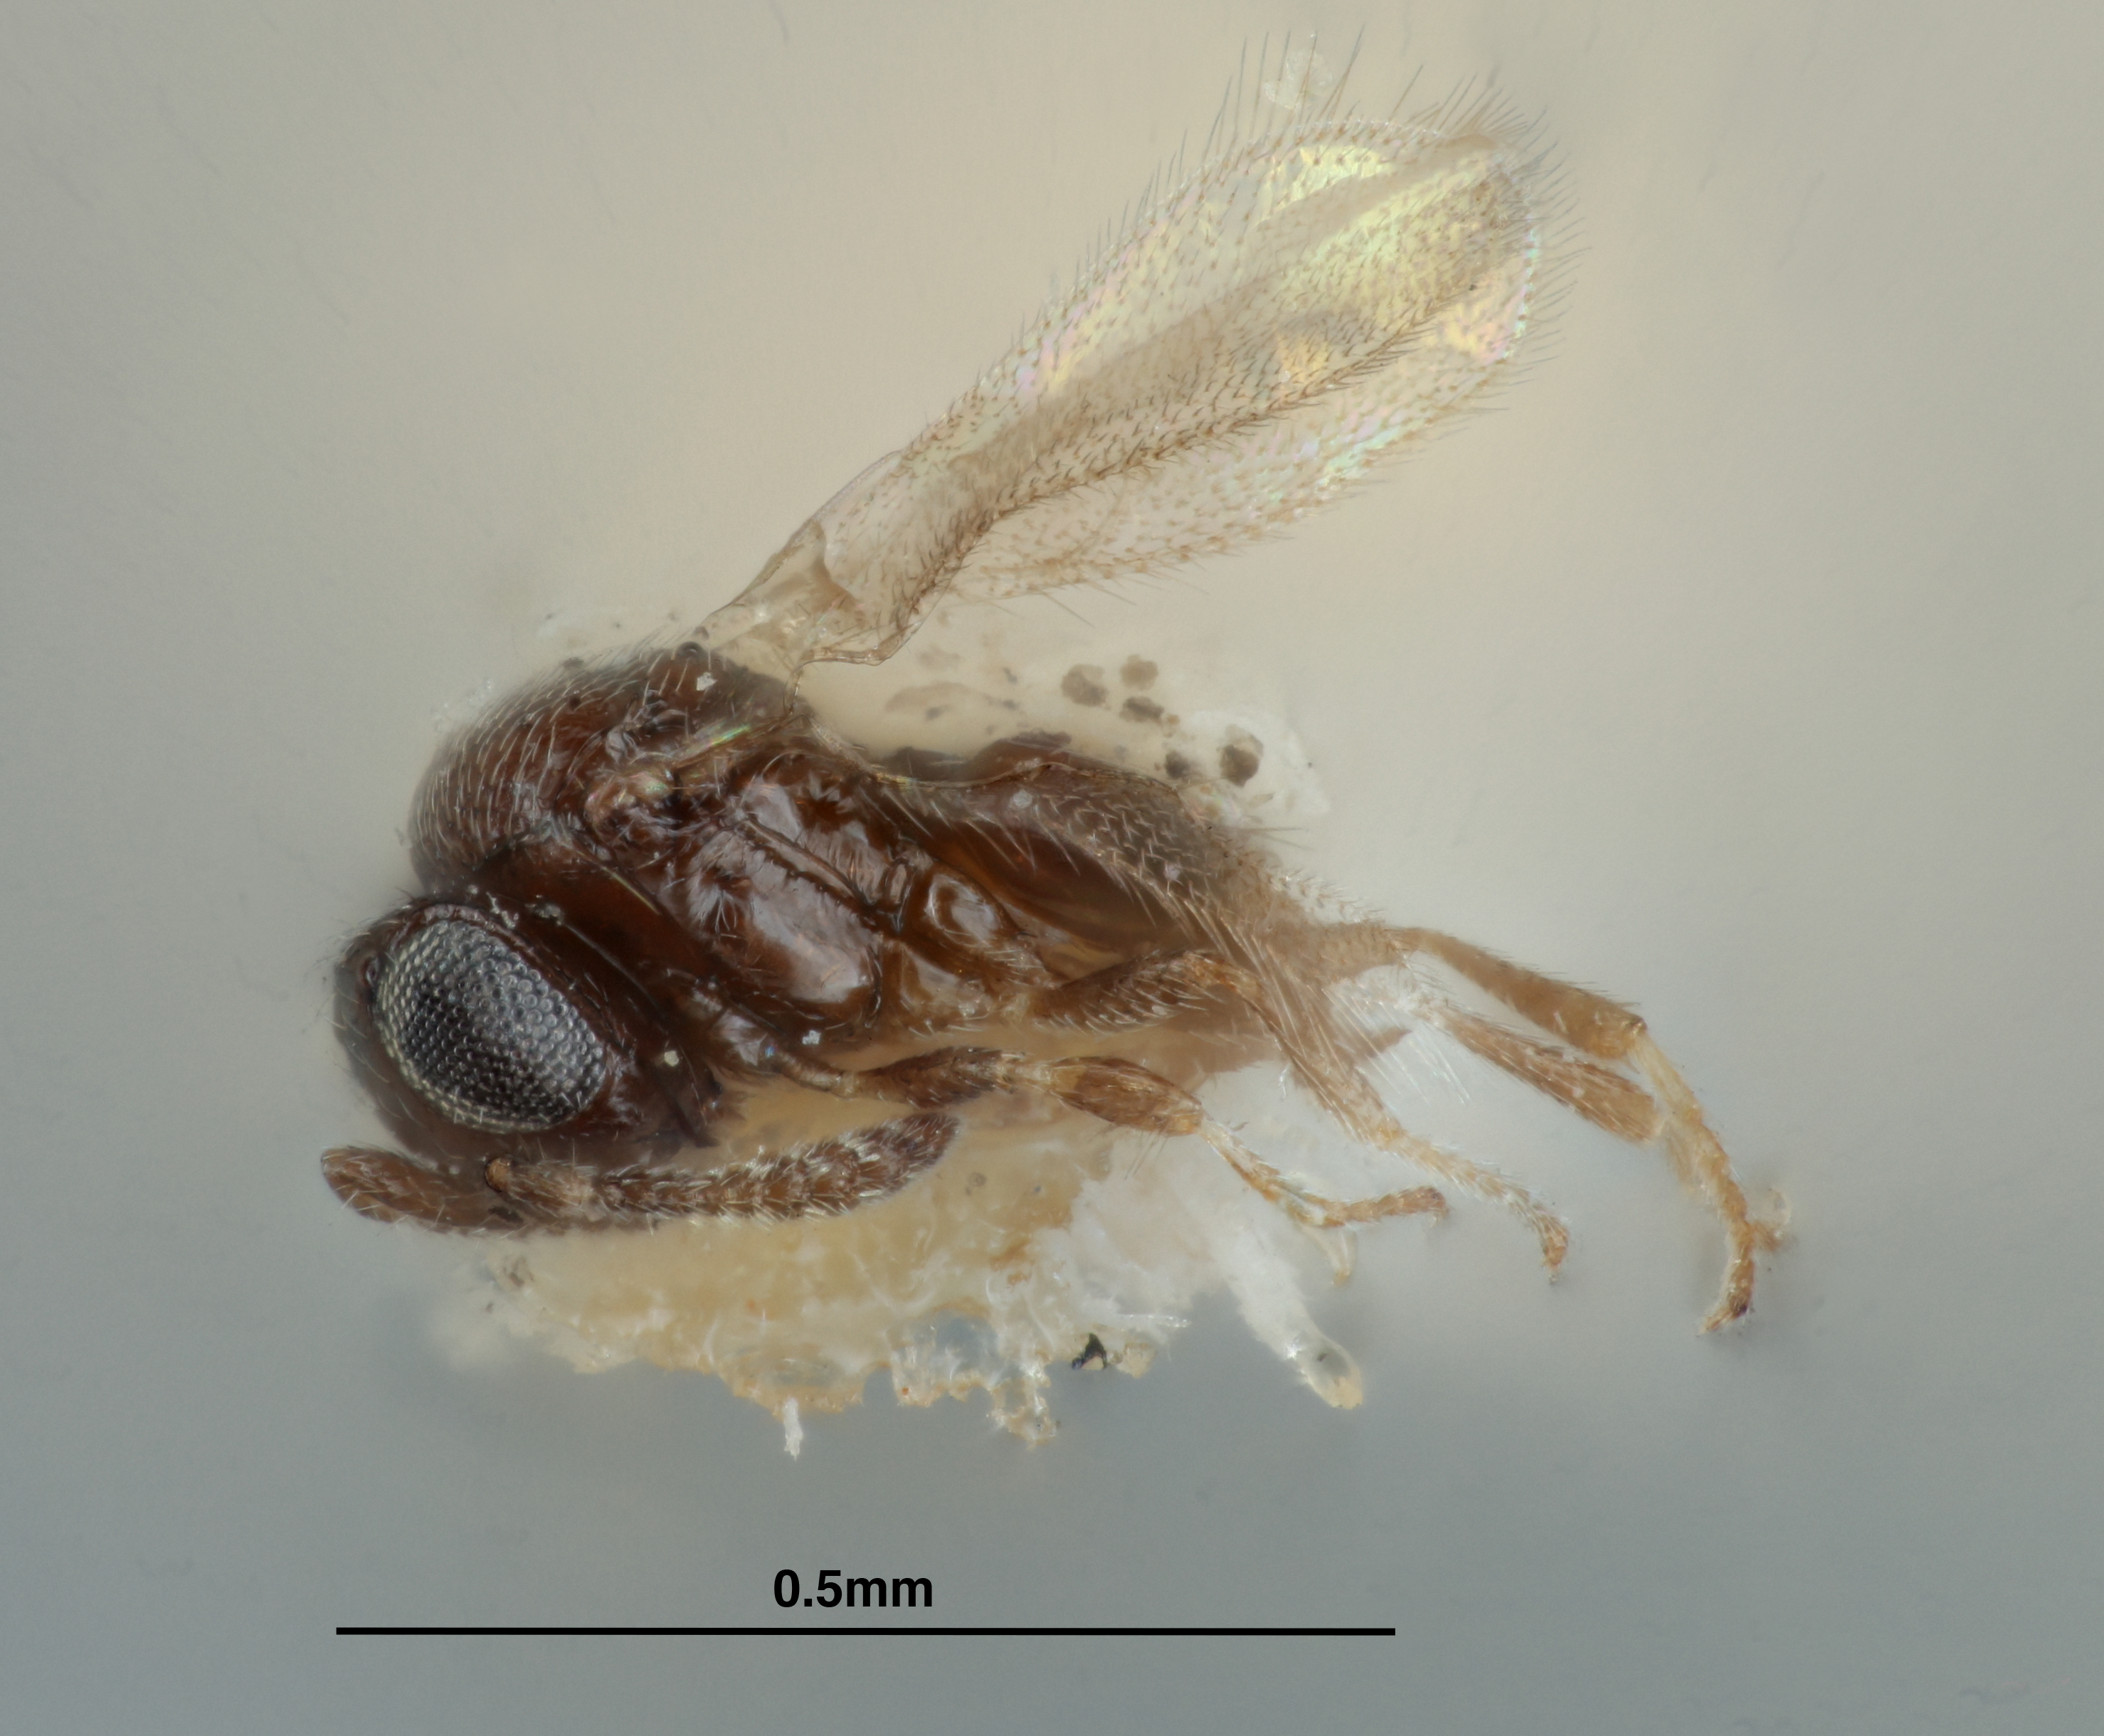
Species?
Telenomus minutissimus
